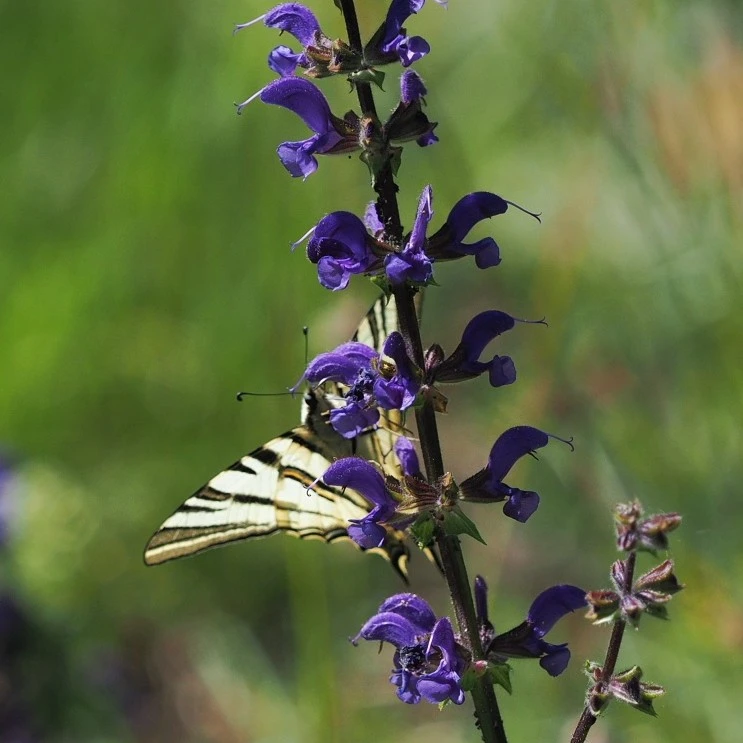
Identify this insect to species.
Iphiclides podalirius
